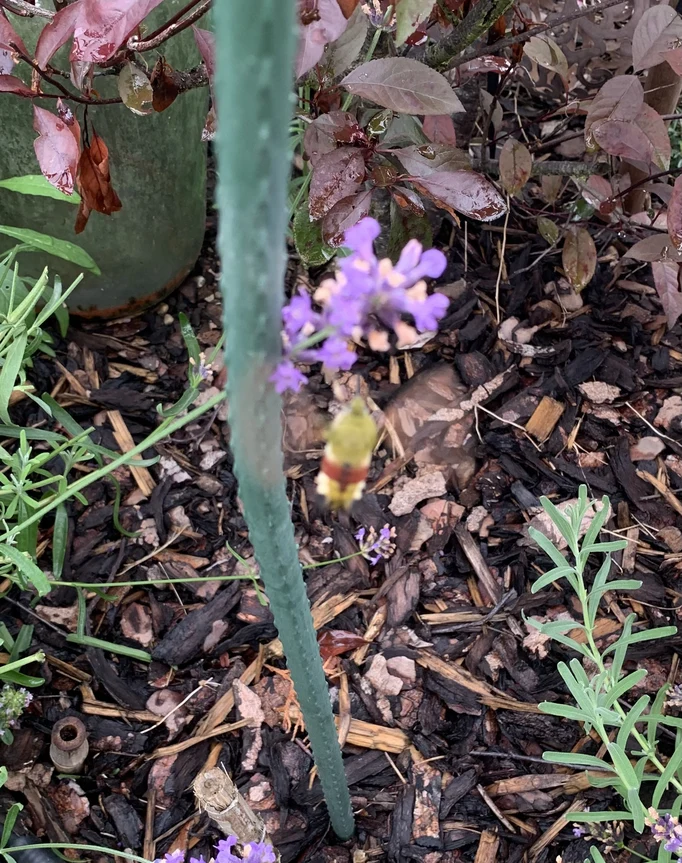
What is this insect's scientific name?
Hemaris fuciformis
